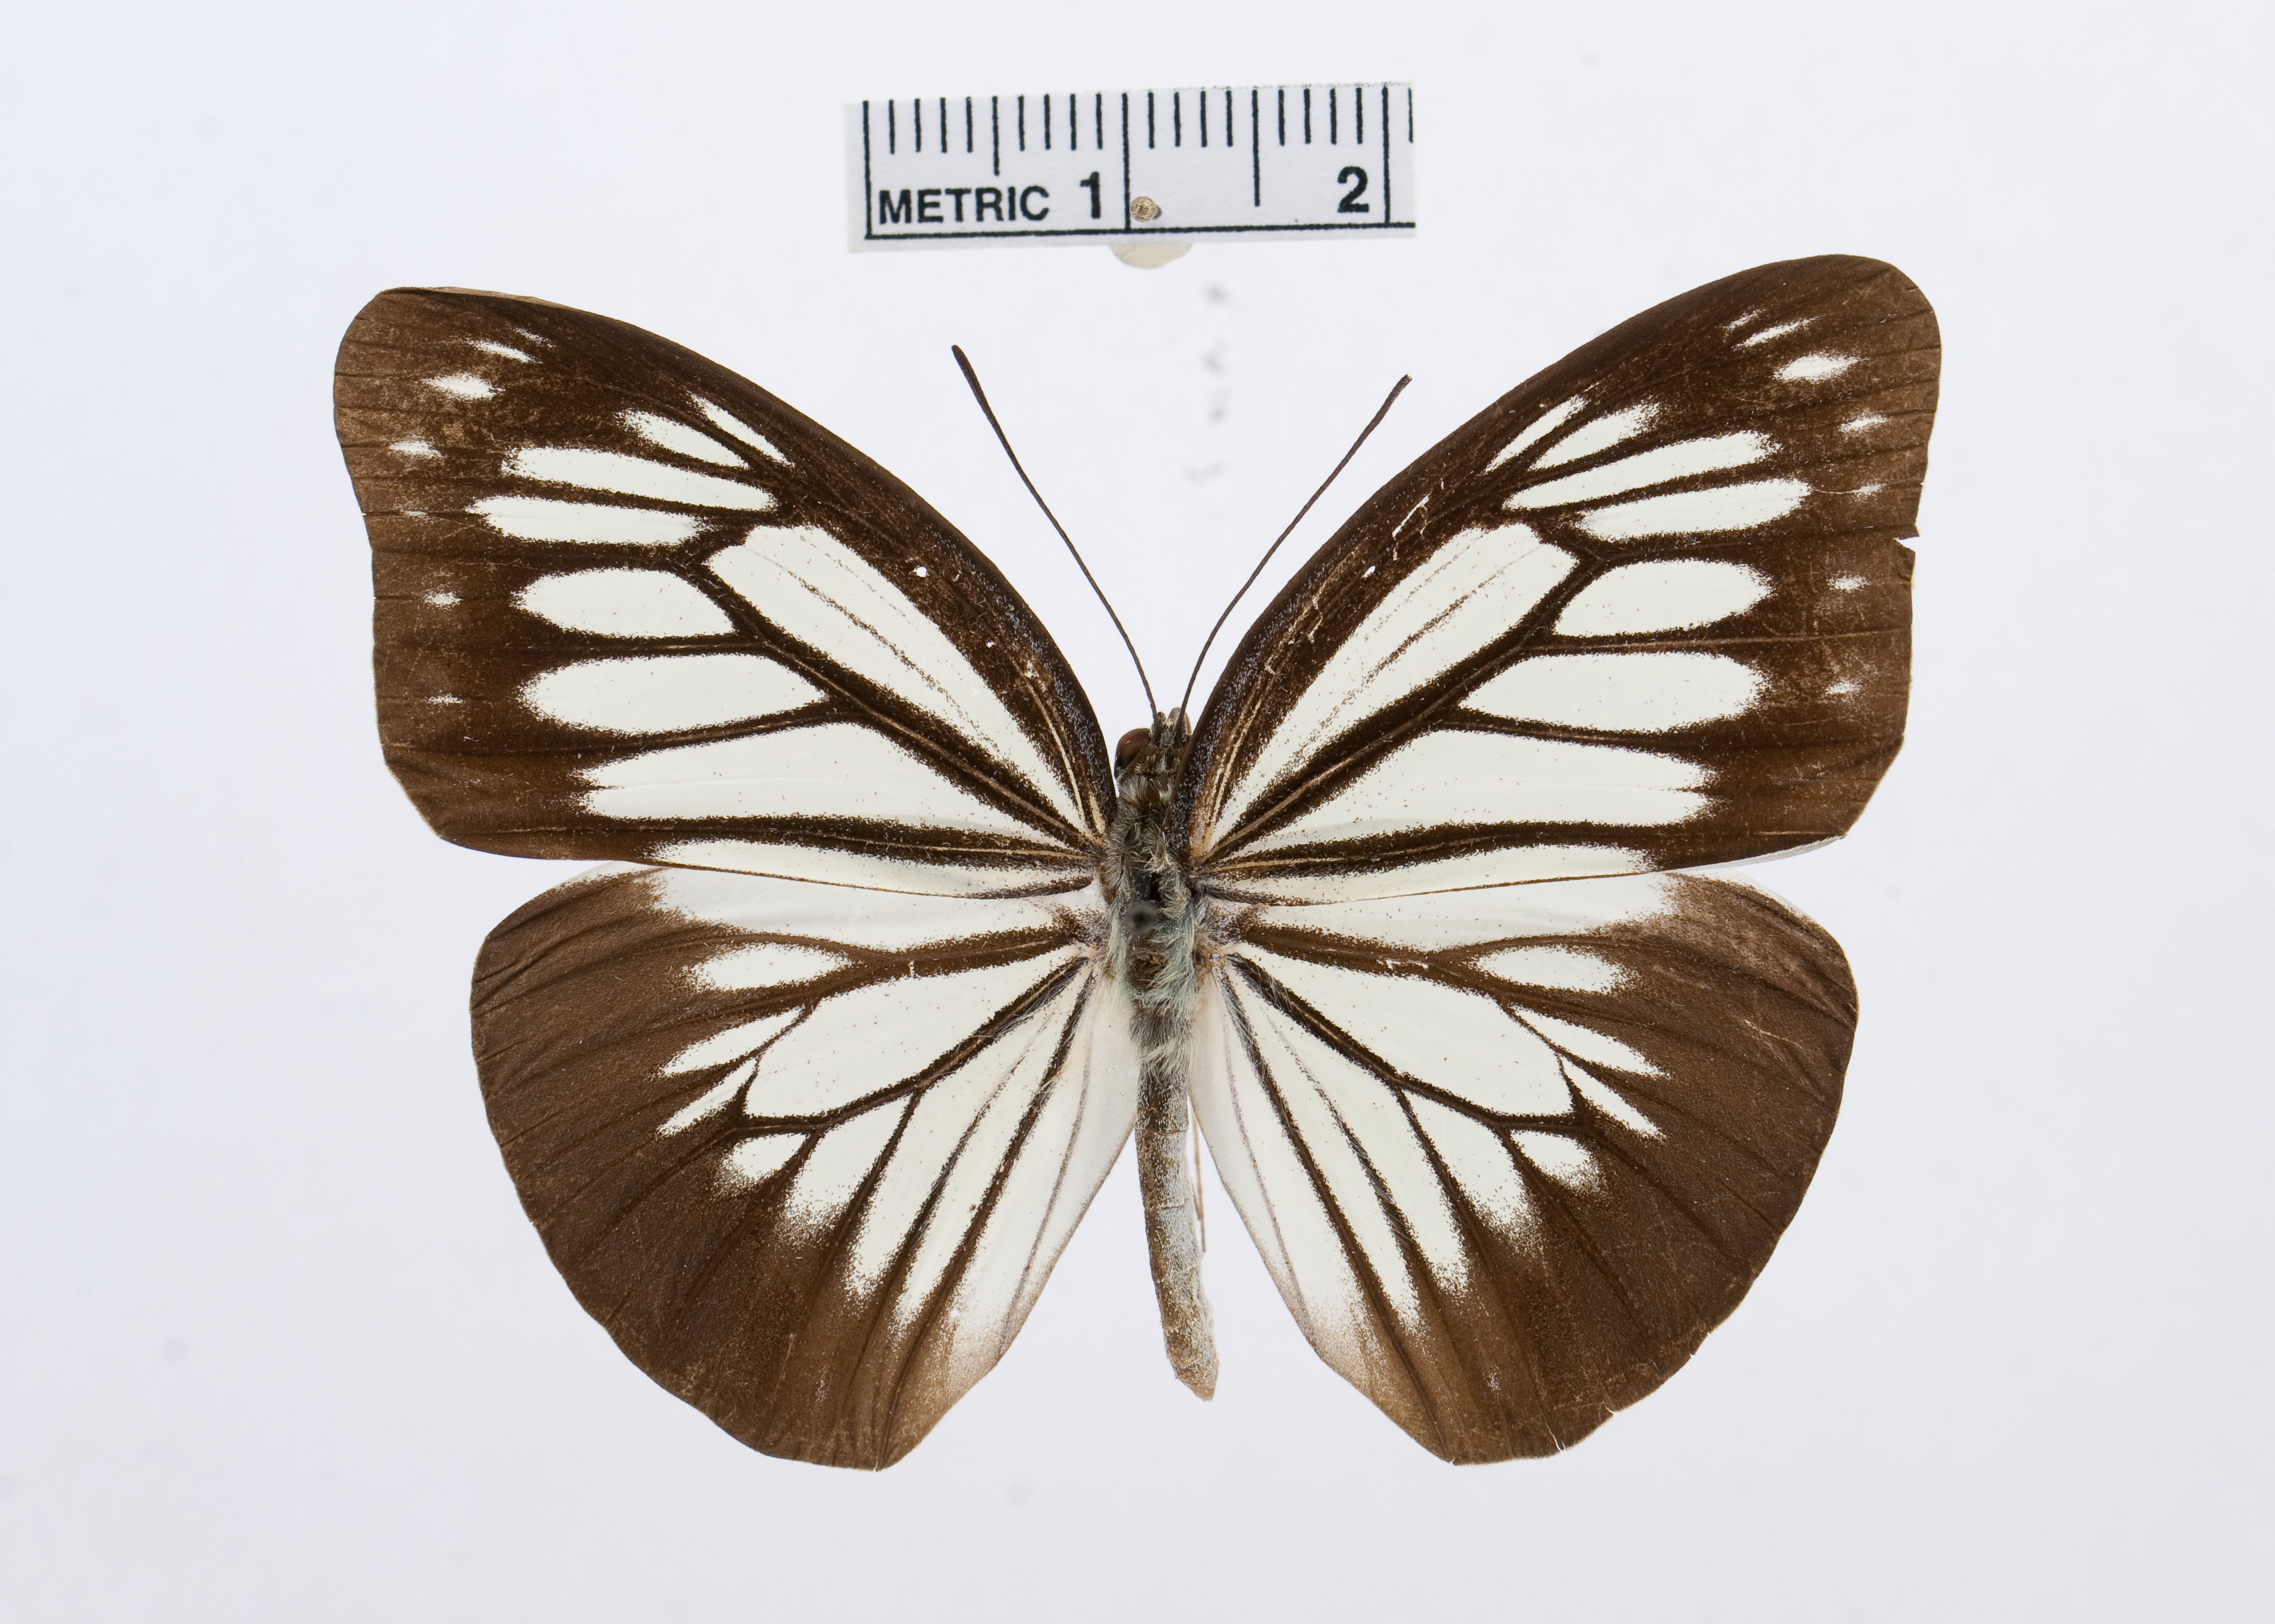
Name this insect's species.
Pareronia boebera
